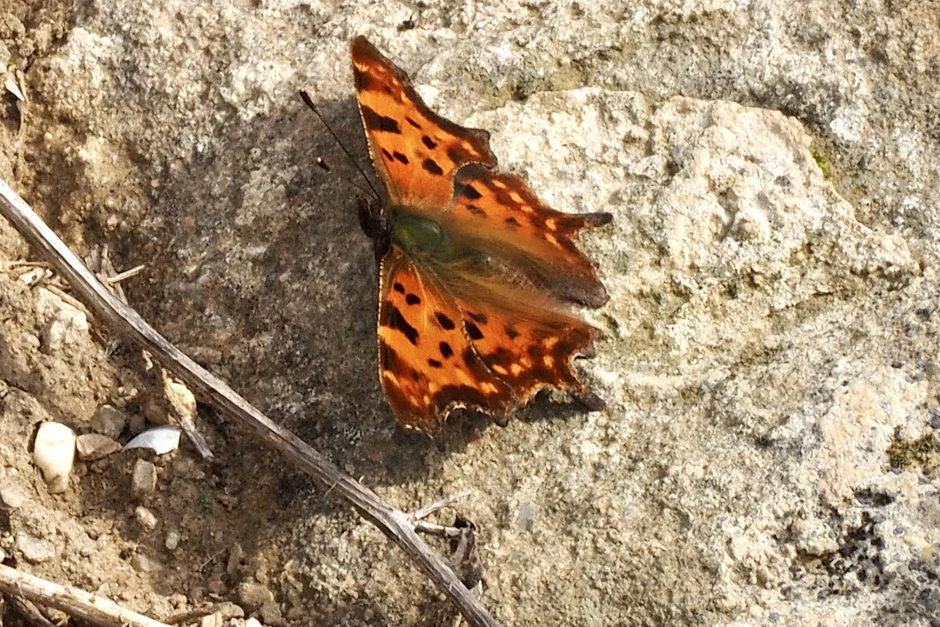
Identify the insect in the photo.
Polygonia c-album
